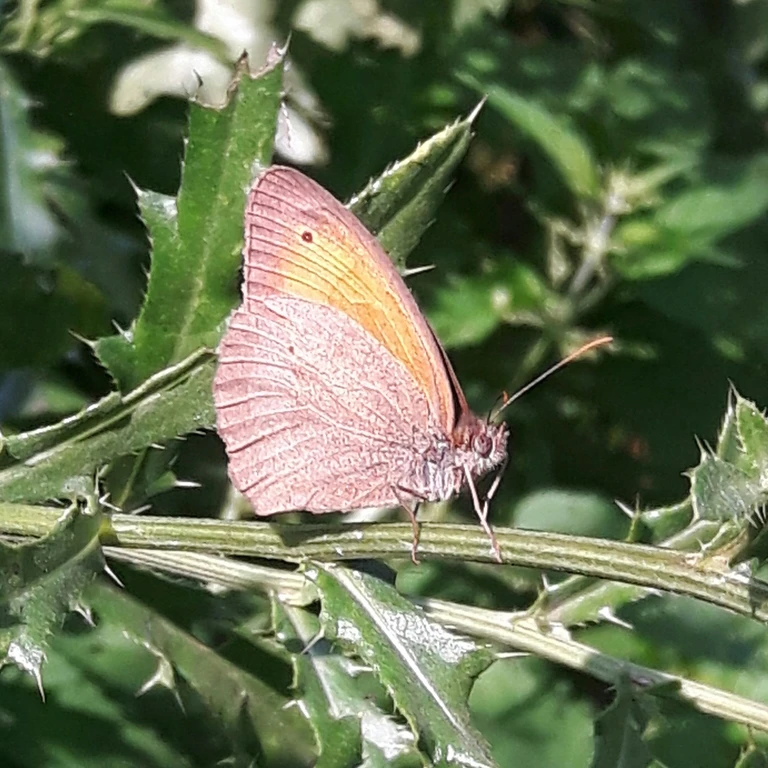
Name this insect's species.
Maniola jurtina
